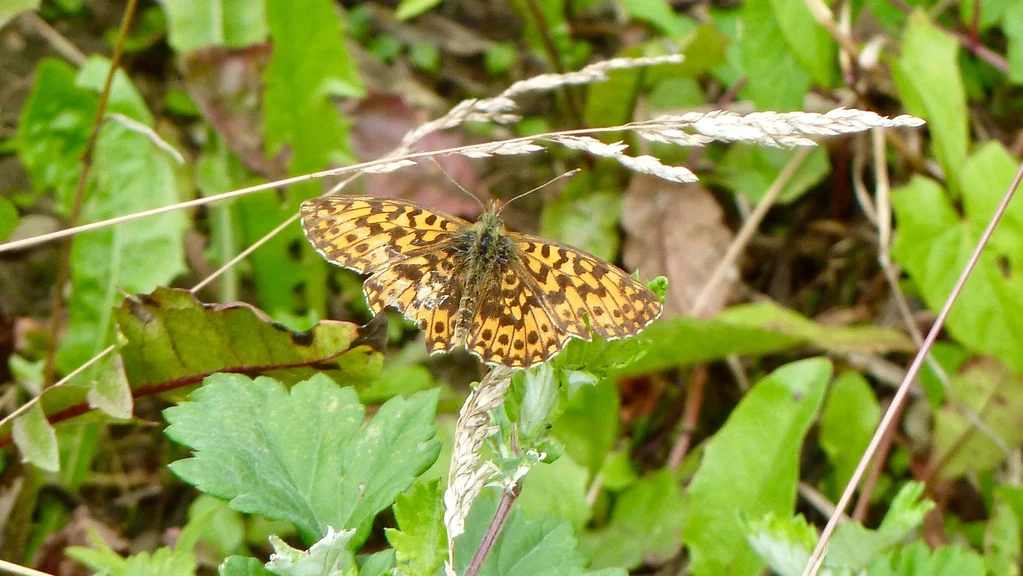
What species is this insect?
Boloria dia
